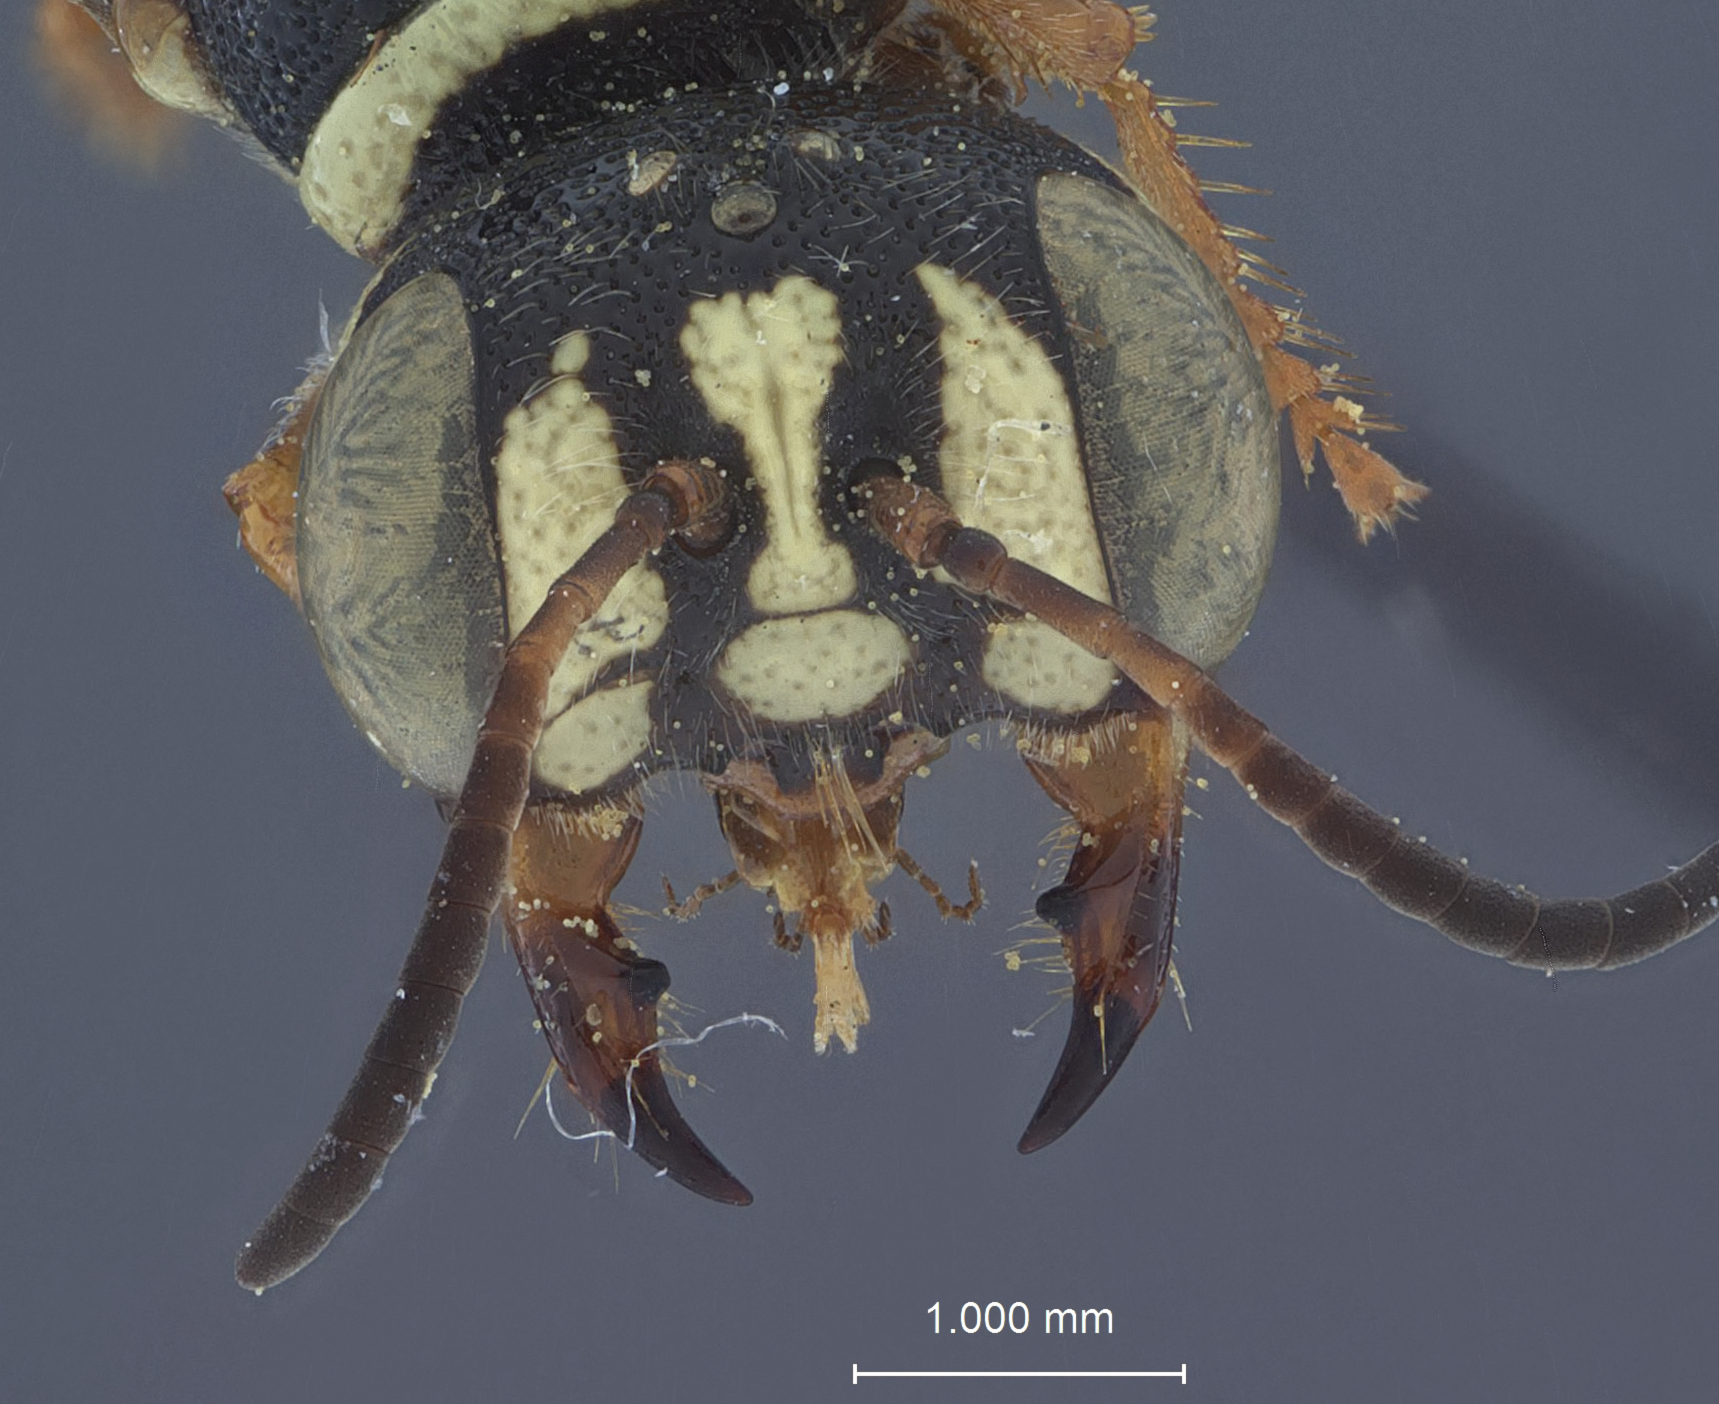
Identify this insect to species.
Eucerceris morula
